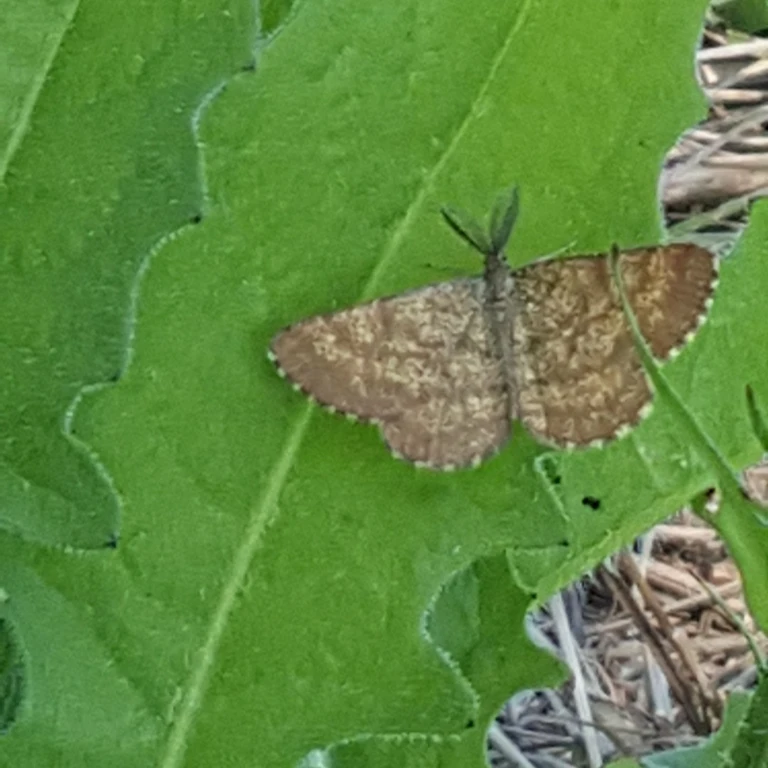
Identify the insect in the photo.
Ematurga atomaria
